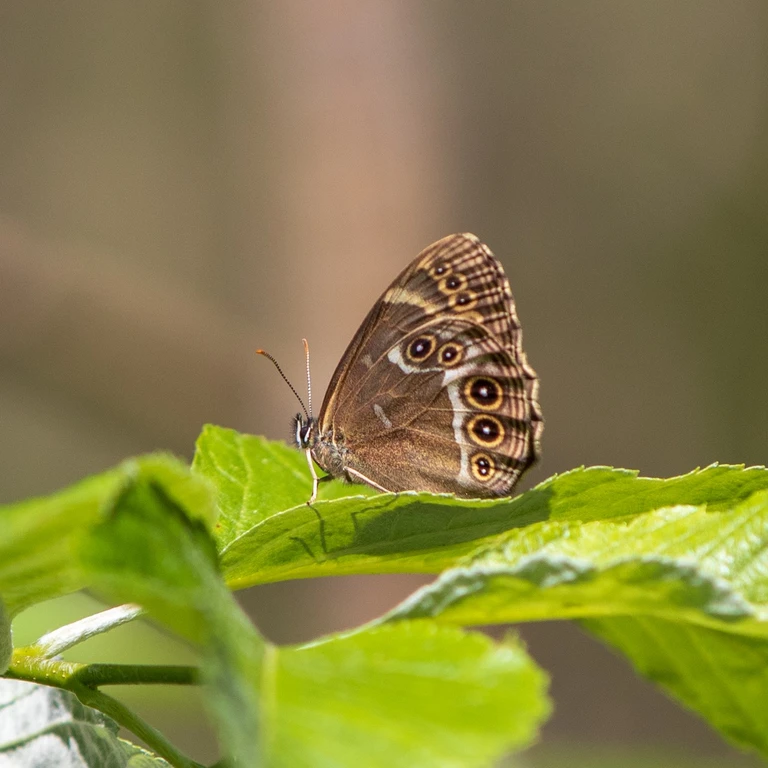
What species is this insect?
Lopinga achine (also Pararge achine)
